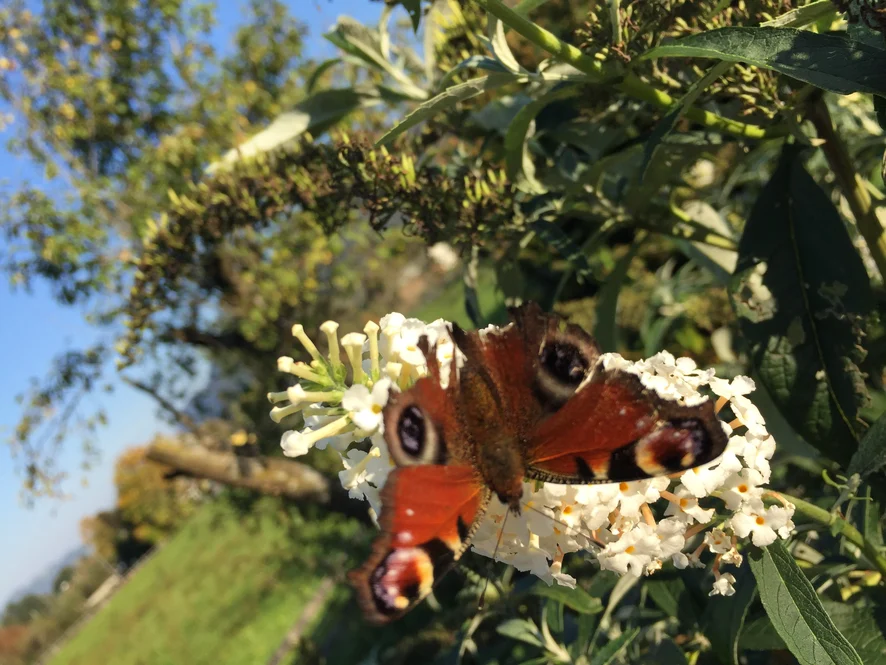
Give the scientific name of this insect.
Aglais io
